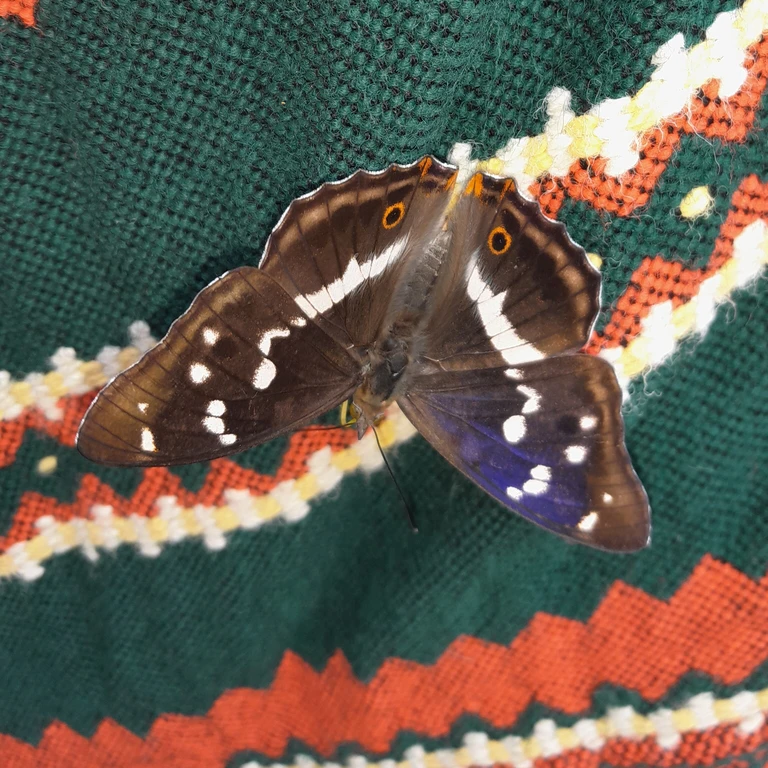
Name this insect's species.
Apatura iris
